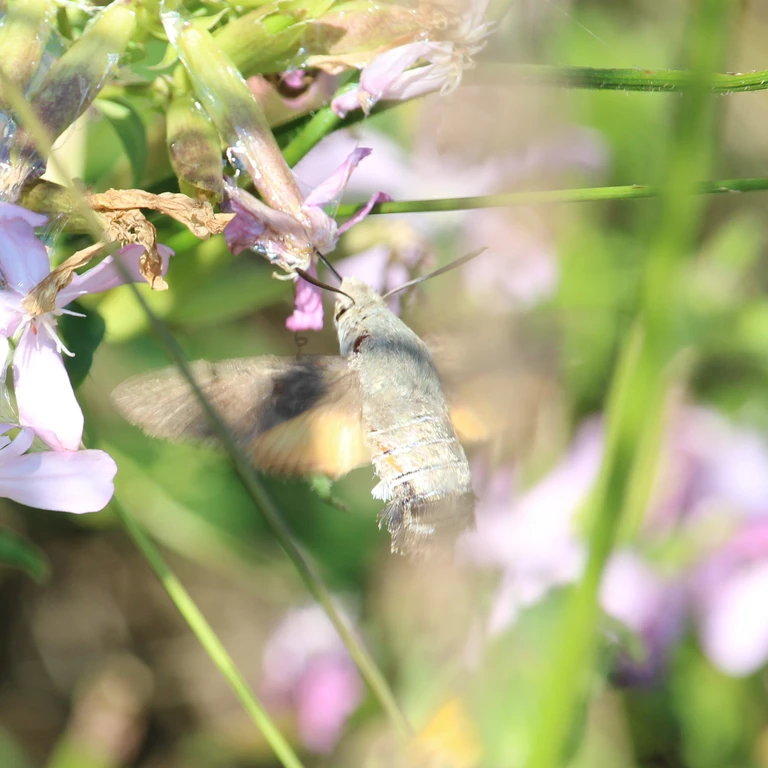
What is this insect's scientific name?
Macroglossum stellatarum
